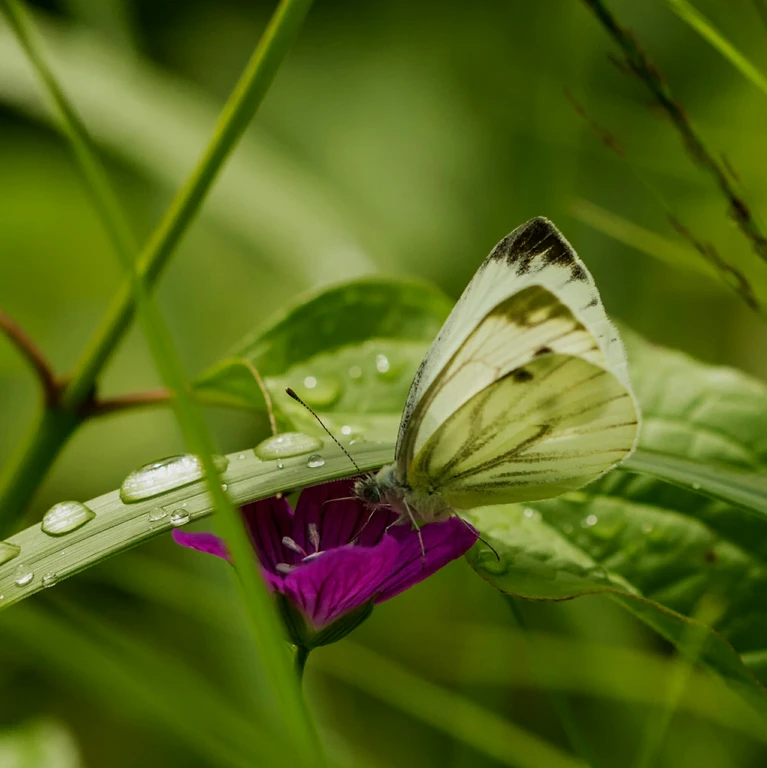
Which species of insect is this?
Pieris napi
